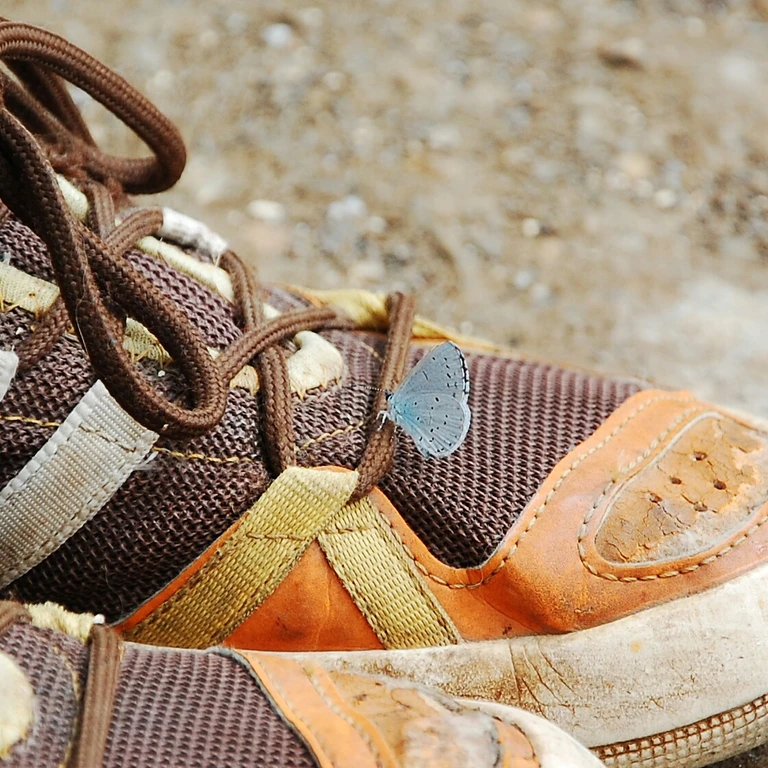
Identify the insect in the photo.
Celastrina argiolus
